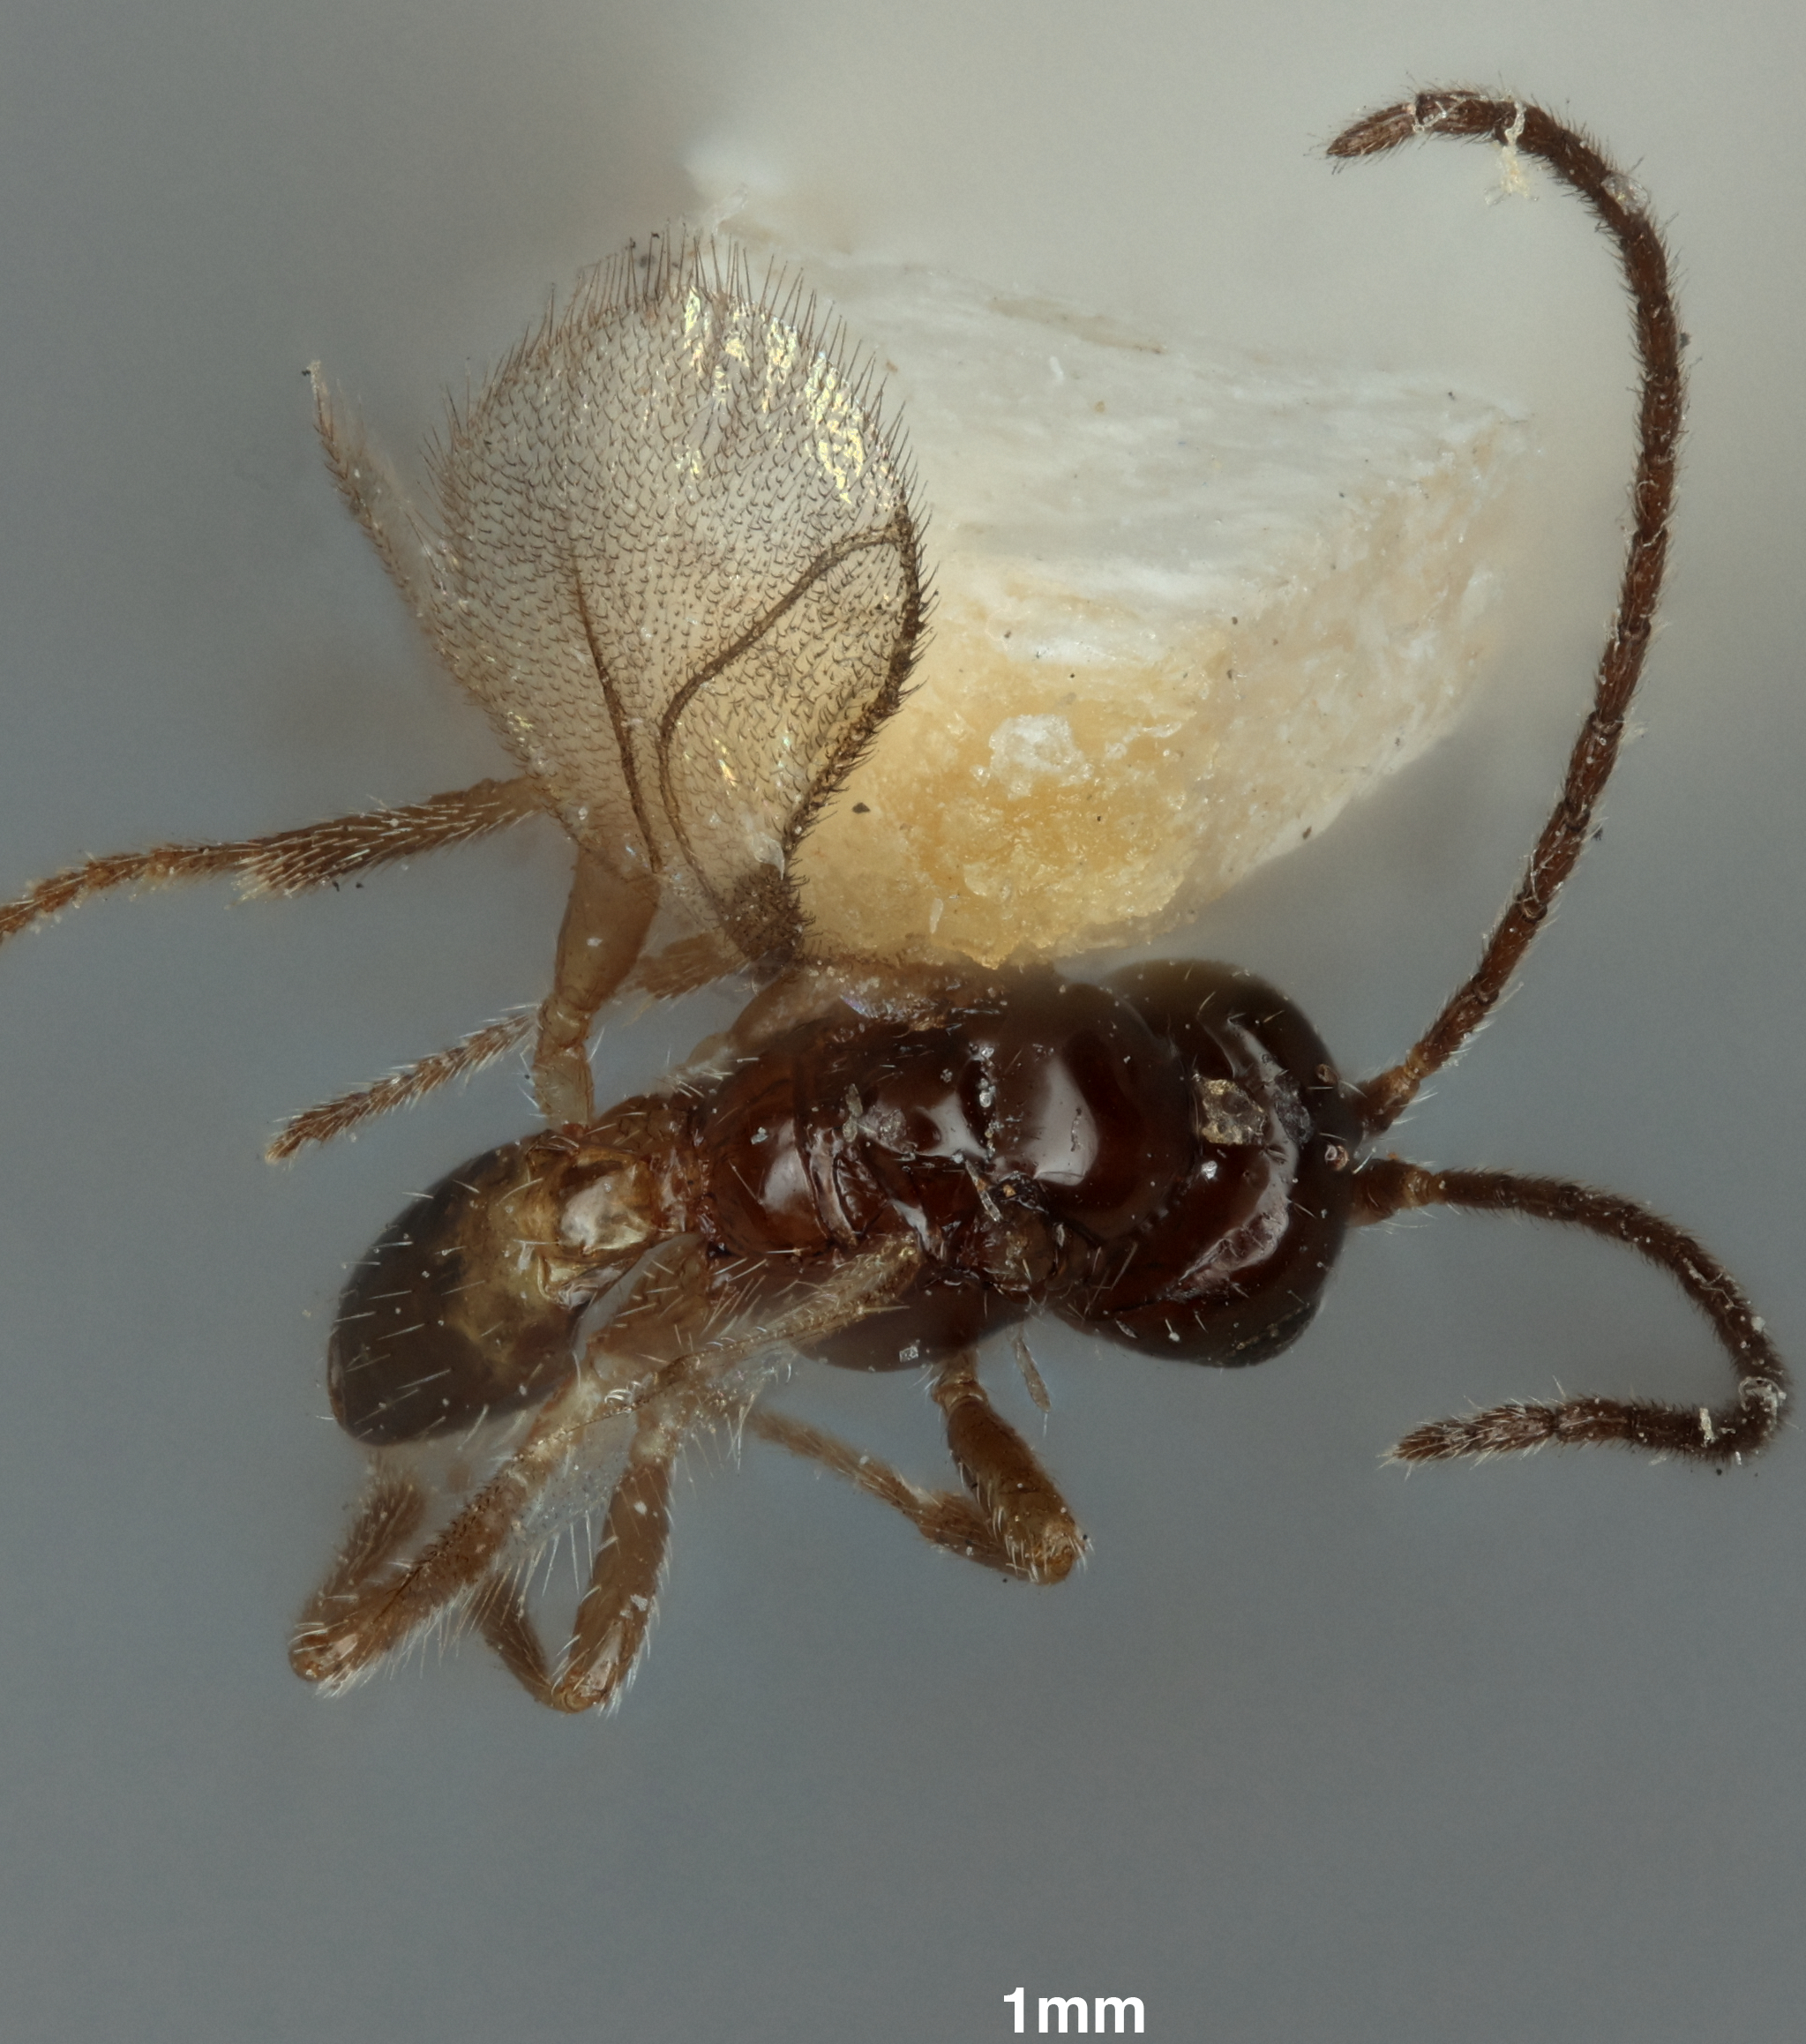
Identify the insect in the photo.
Opius cardini
